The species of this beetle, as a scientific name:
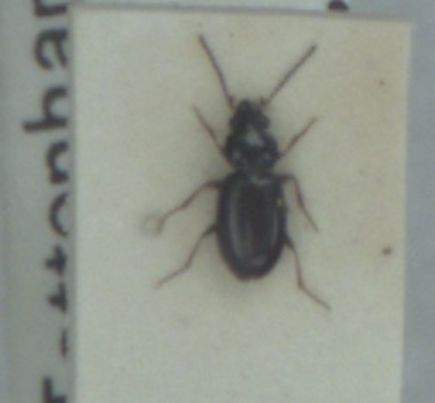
Bembidion obtusum
